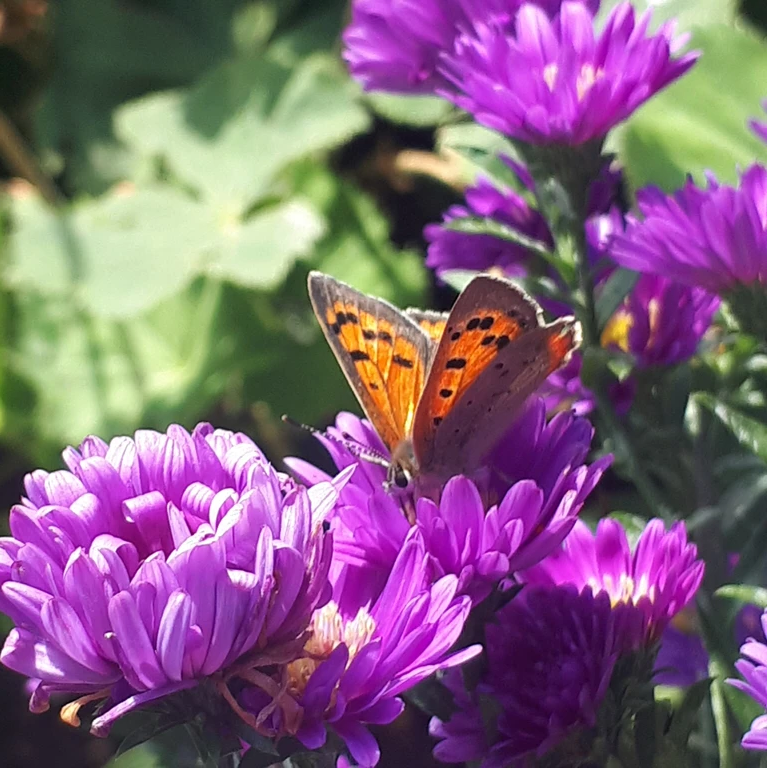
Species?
Lycaena phlaeas
